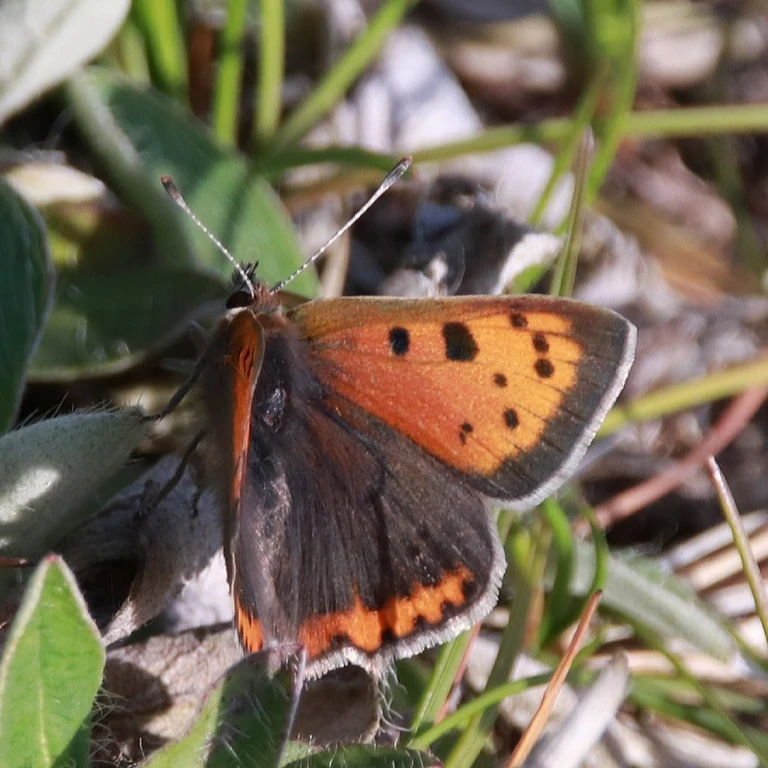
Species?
Lycaena phlaeas
